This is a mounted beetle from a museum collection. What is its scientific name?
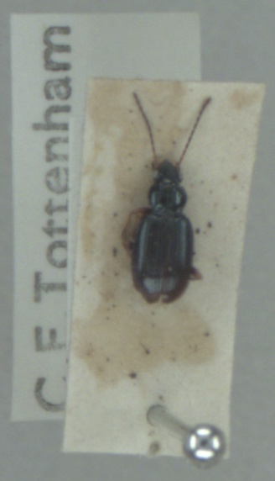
Bembidion deletum
